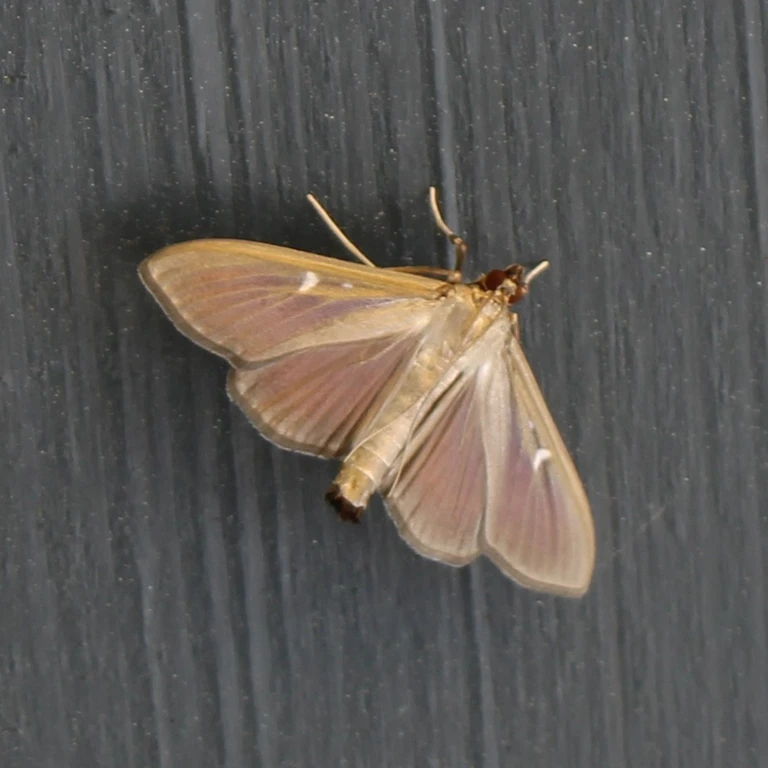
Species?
Cydalima perspectalis
